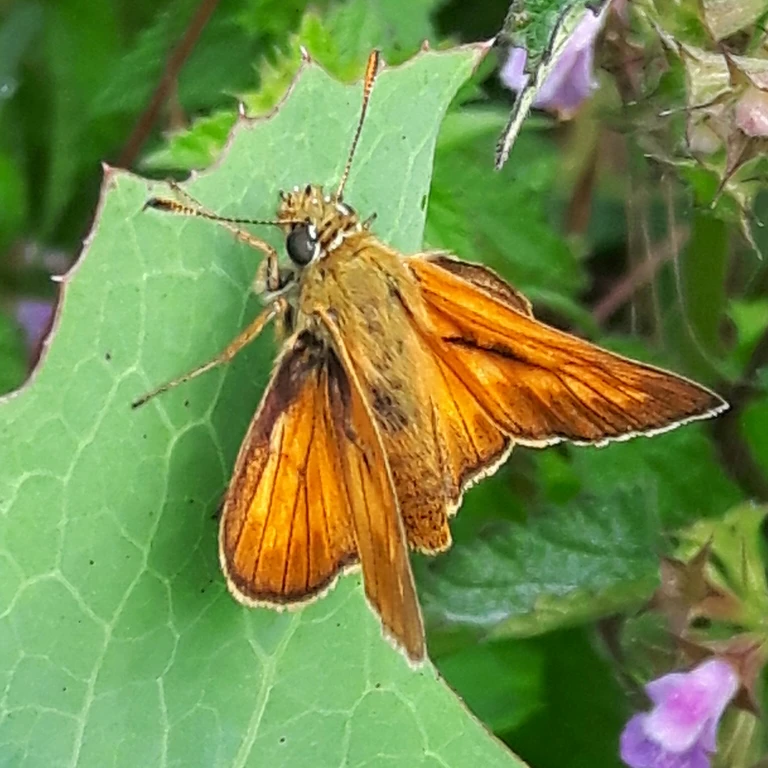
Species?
Ochlodes sylvanus (also Ochlodes venata)
